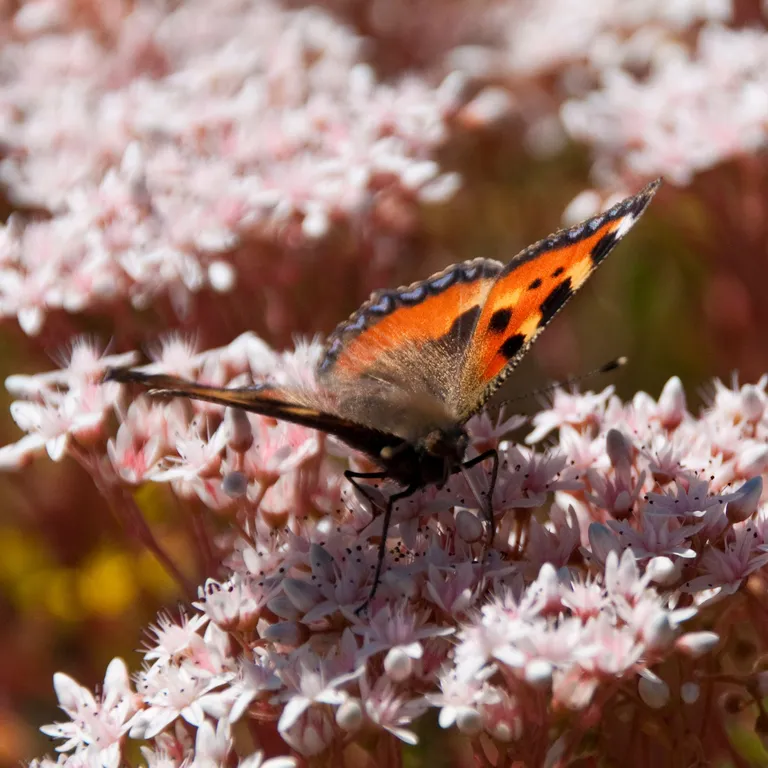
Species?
Aglais urticae
